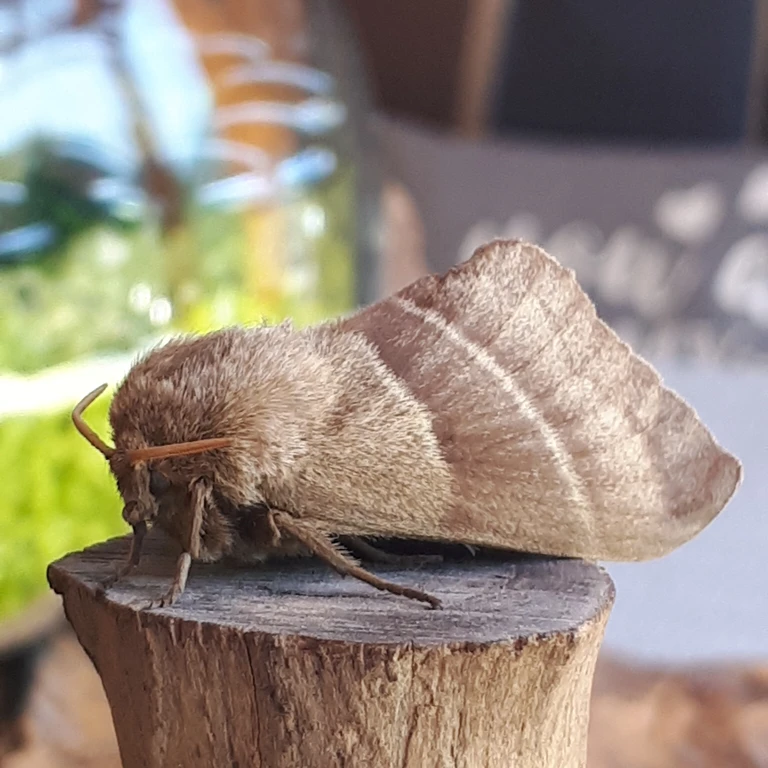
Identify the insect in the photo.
Macrothylacia rubi
